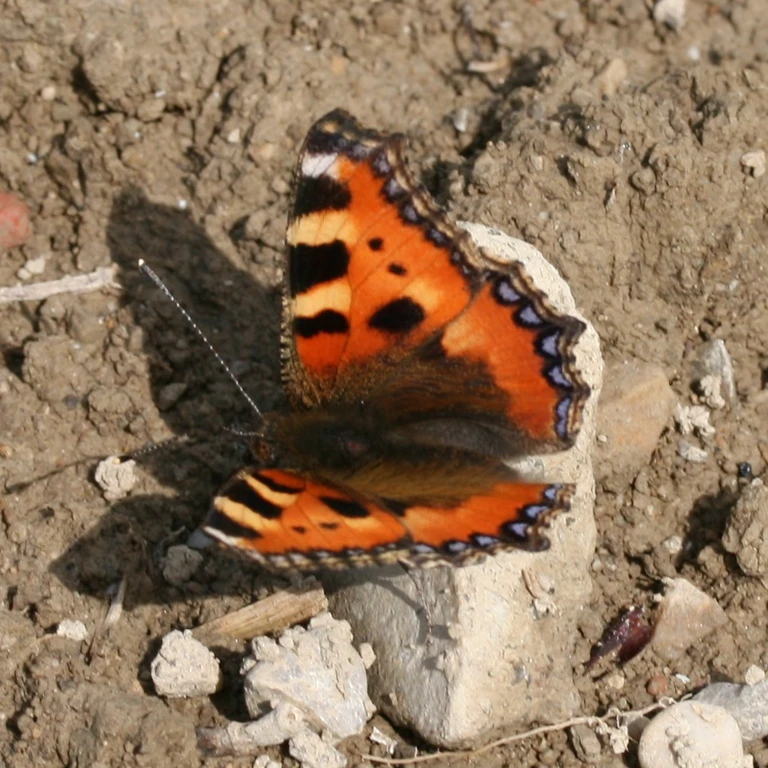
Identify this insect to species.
Aglais urticae
